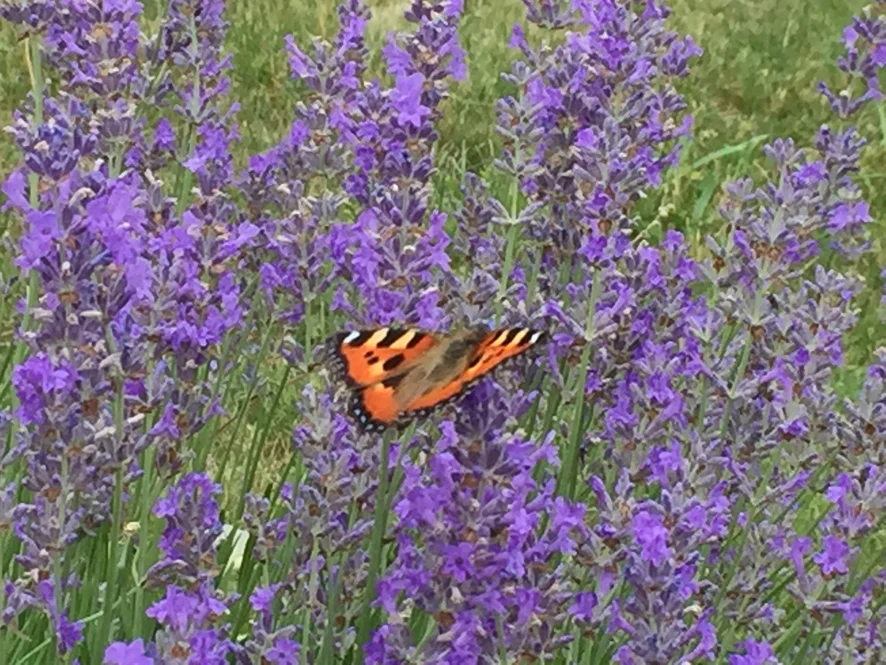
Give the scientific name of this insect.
Aglais urticae
